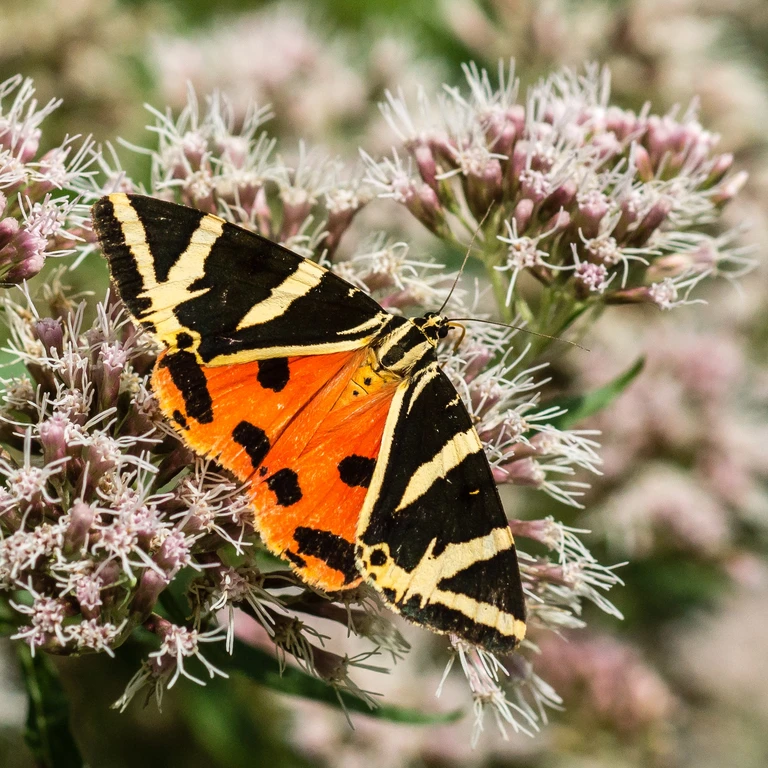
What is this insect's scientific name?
Euplagia quadripunctaria
